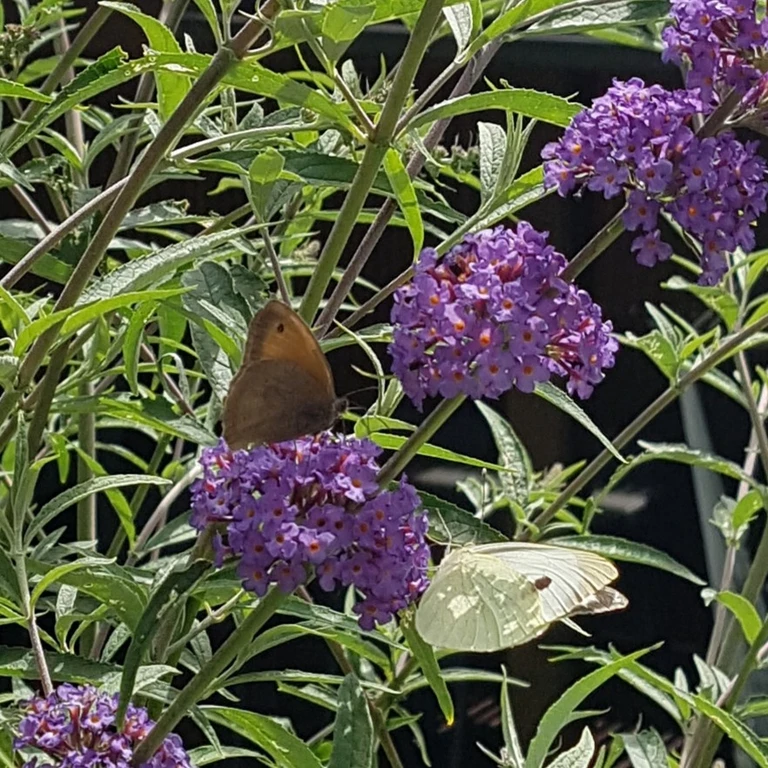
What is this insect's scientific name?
Maniola jurtina
